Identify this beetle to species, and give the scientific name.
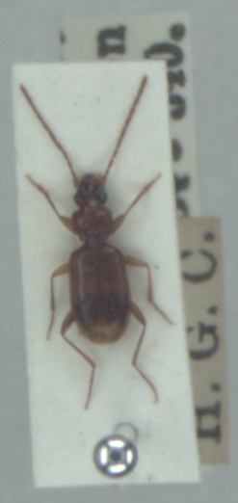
Blemus discus
